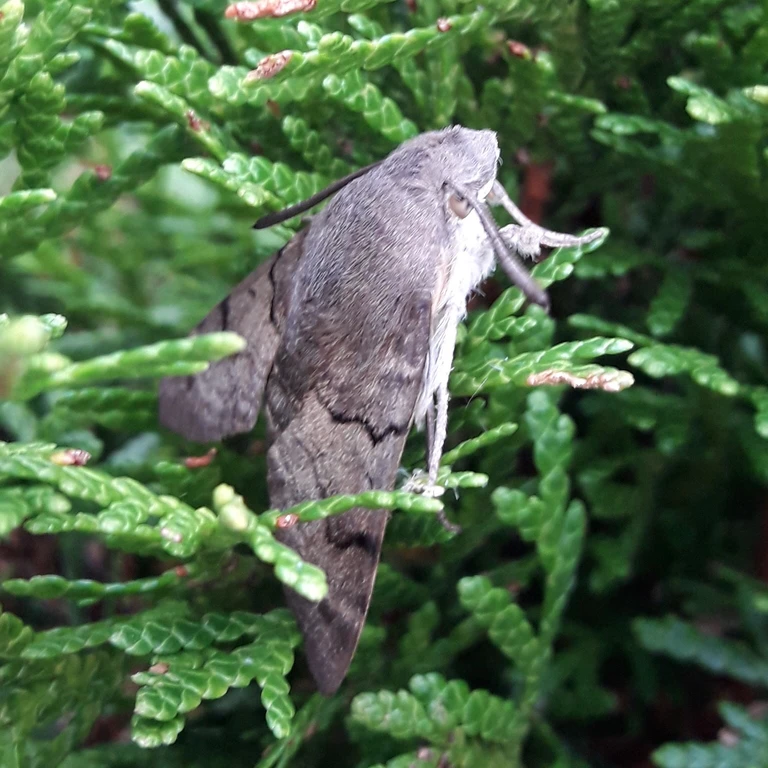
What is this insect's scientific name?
Macroglossum stellatarum
